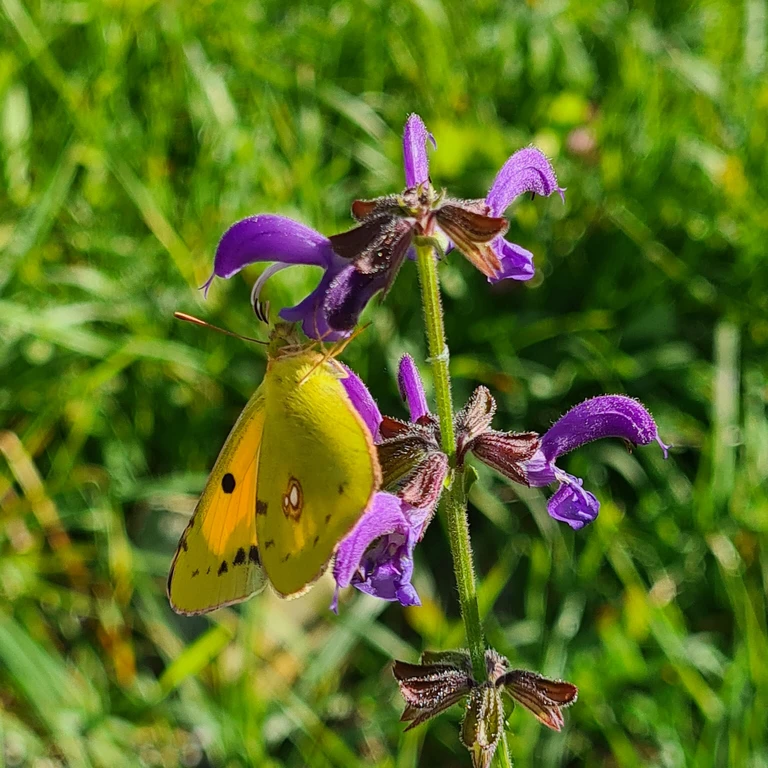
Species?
Colias croceus
